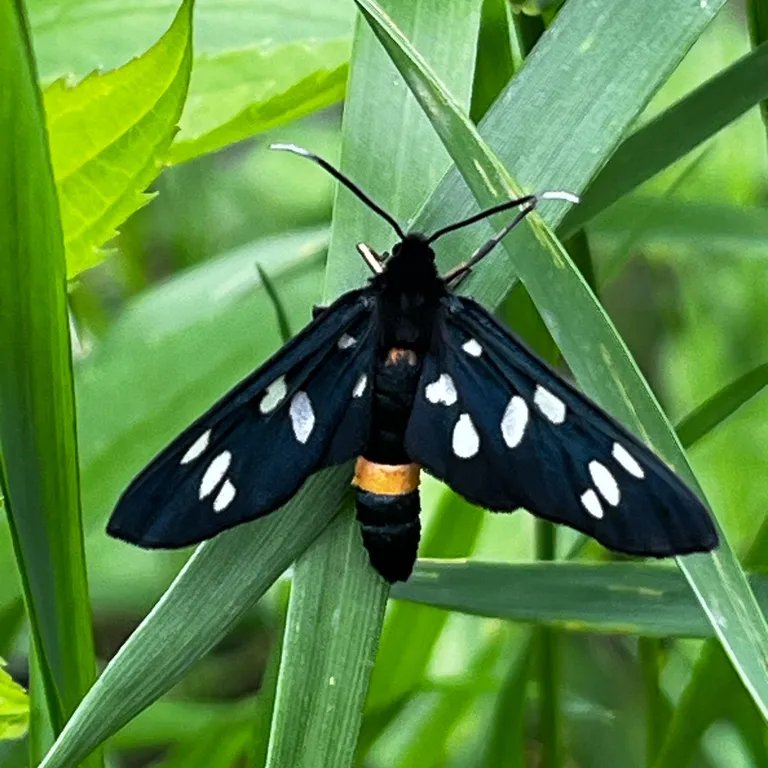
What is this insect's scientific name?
Amata phegea
